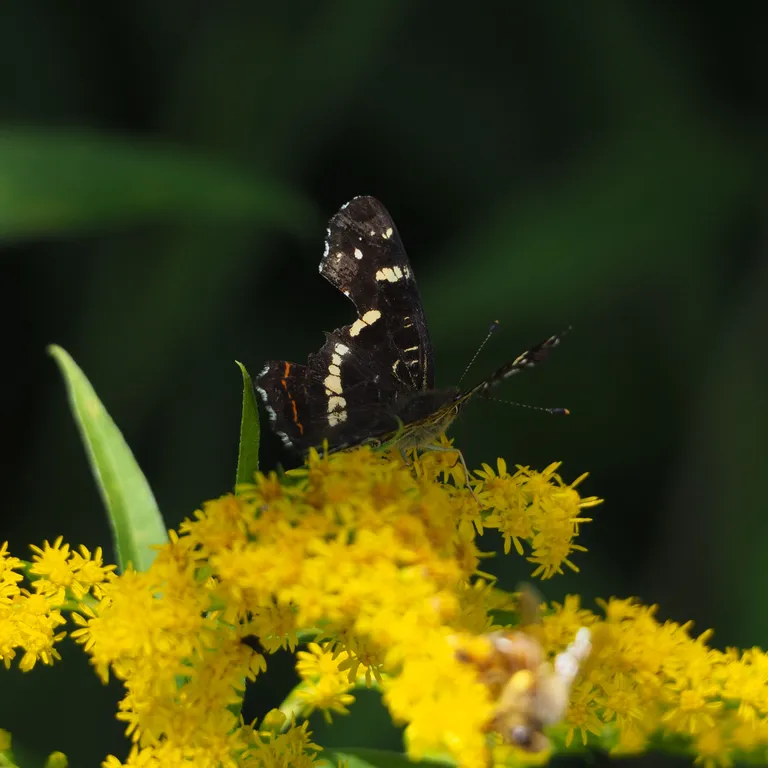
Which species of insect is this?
Araschnia levana
